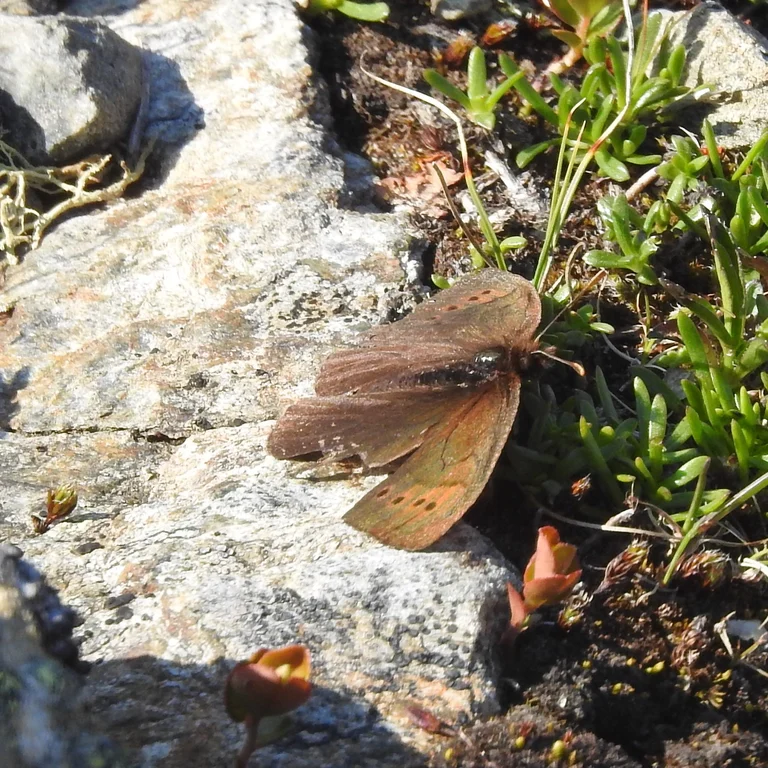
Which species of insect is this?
Erebia pandrose
